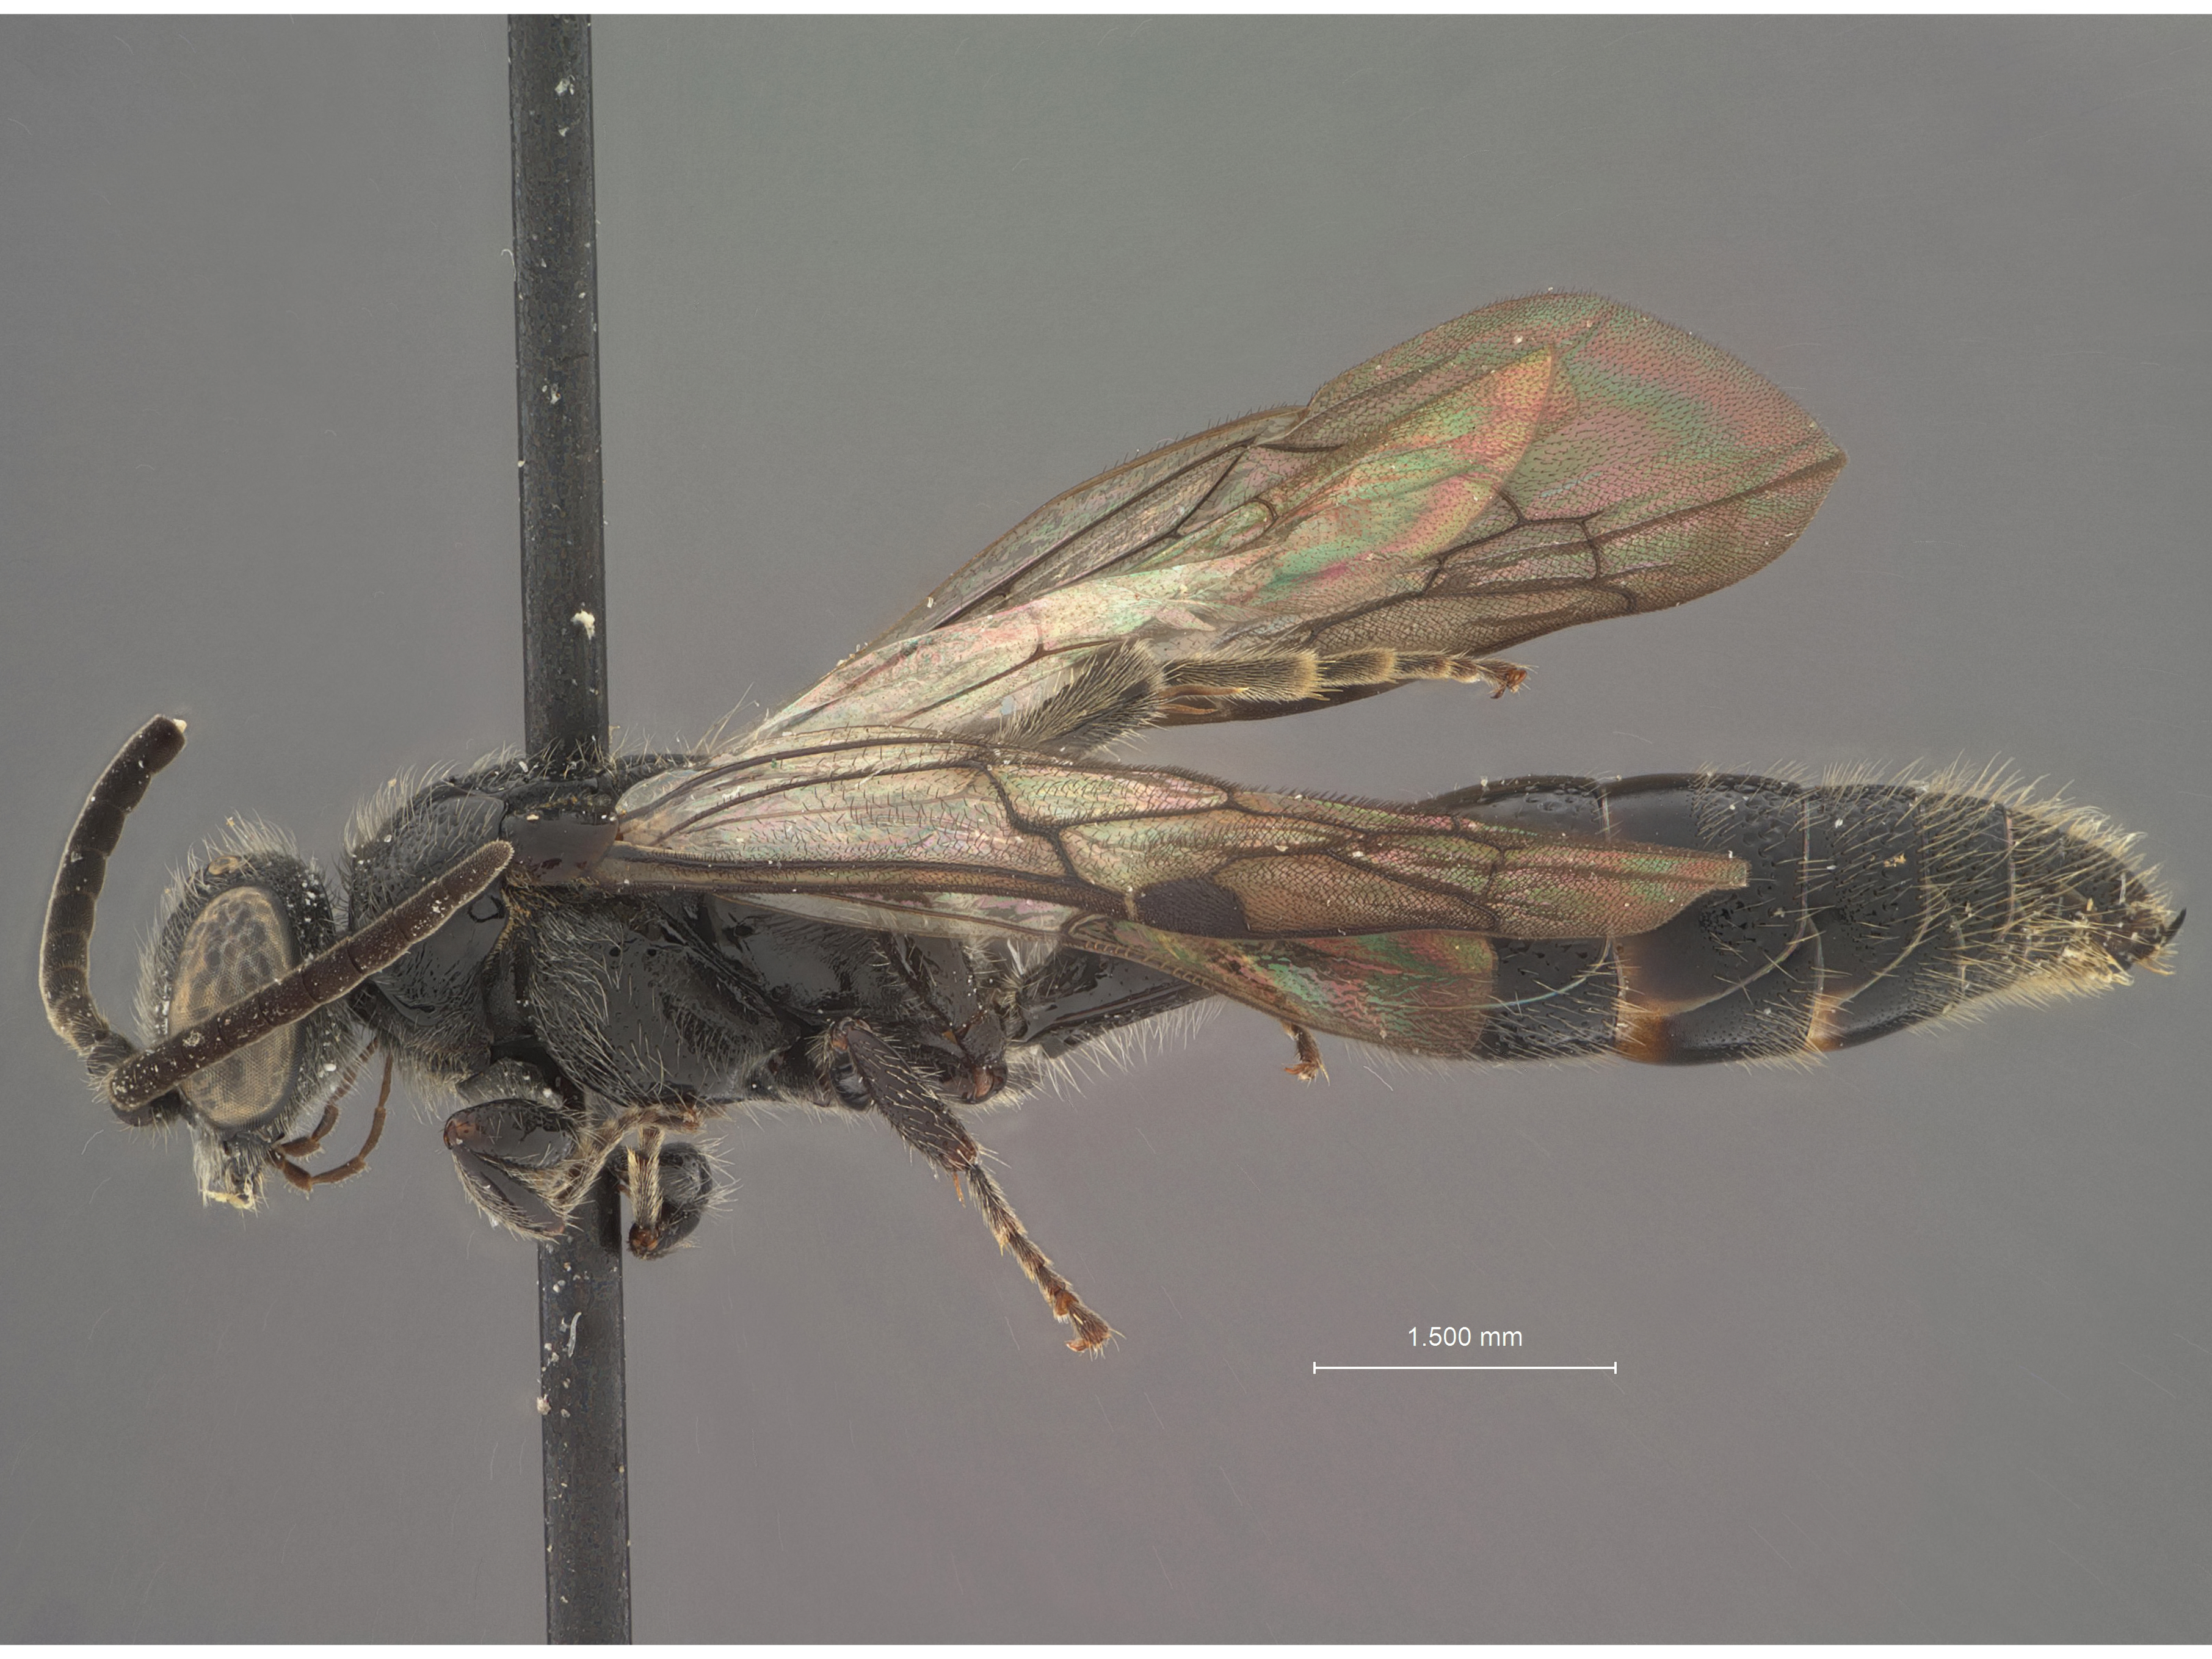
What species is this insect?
Tiphia cuzcoa
